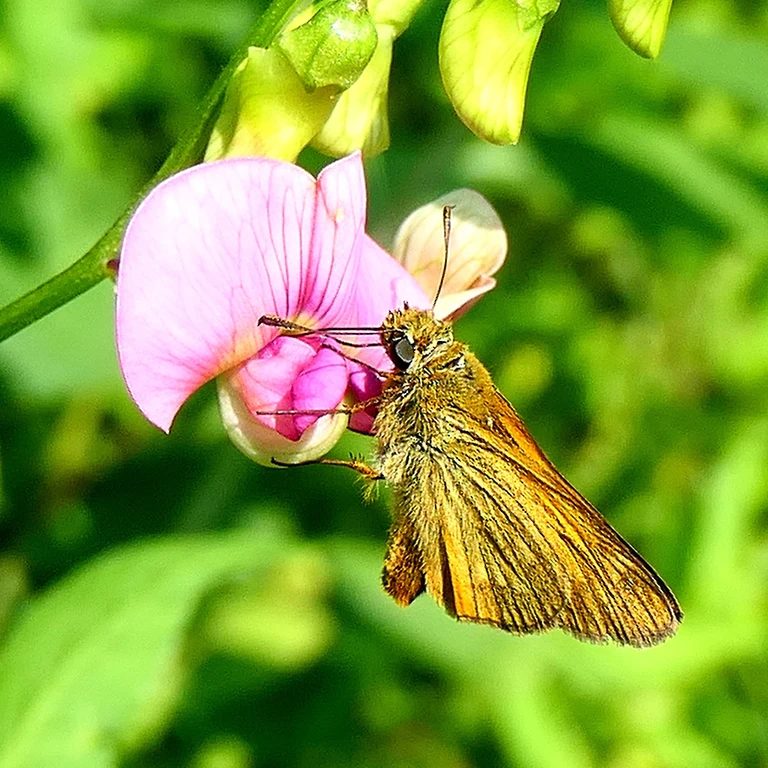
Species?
Ochlodes sylvanus (also Ochlodes venata)
